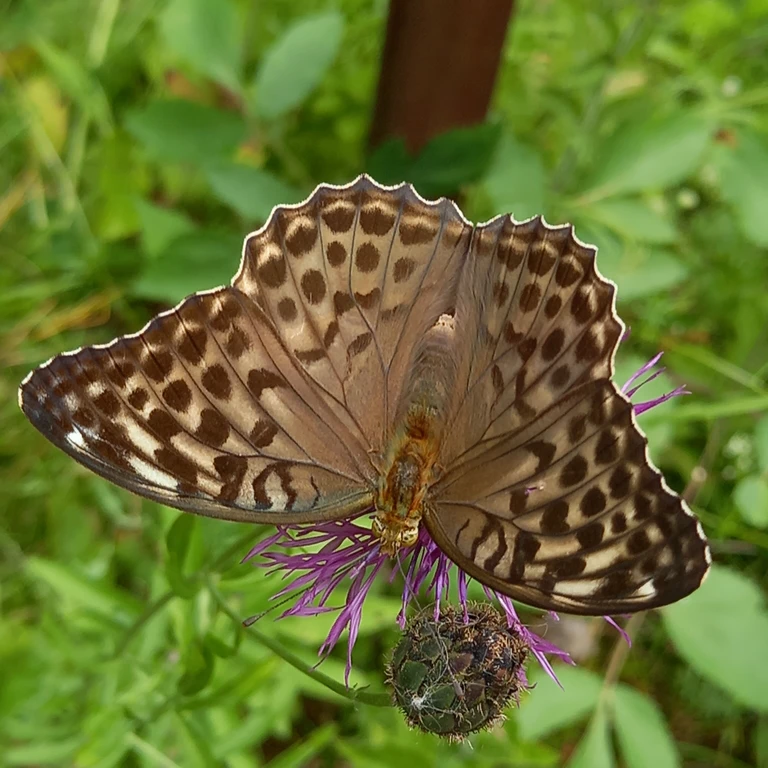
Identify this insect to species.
Argynnis paphia
